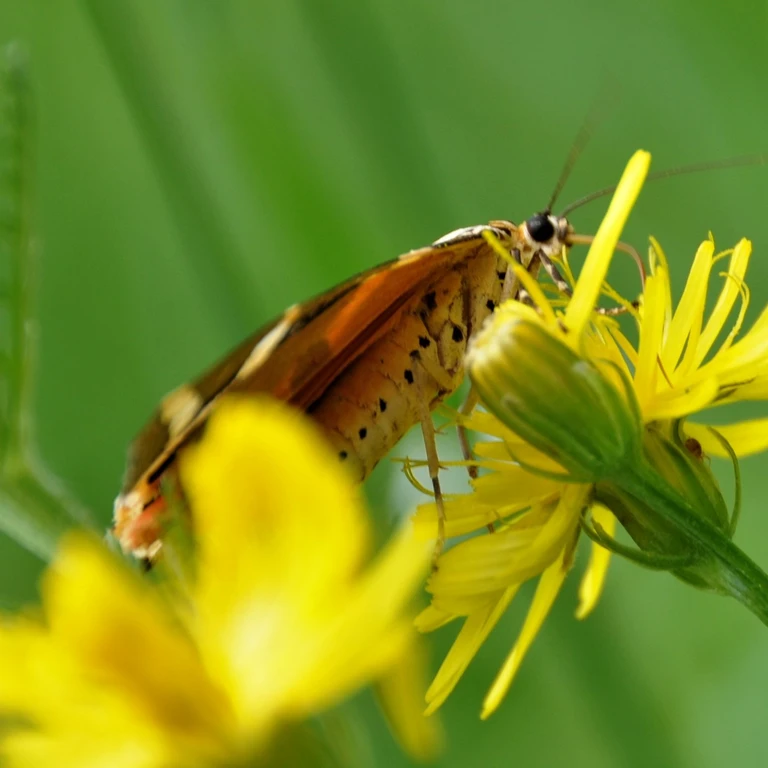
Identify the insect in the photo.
Euplagia quadripunctaria
